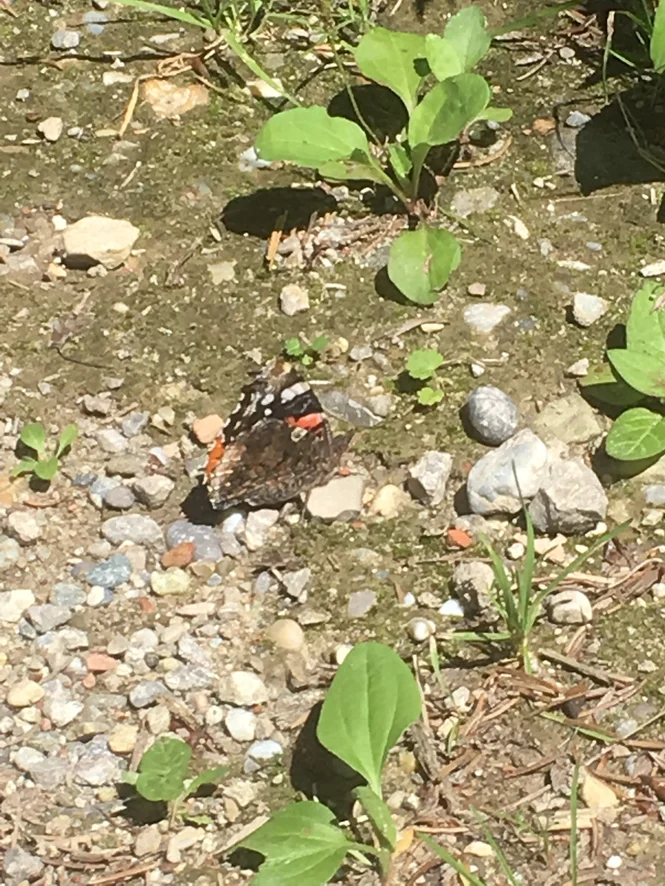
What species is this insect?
Vanessa atalanta
